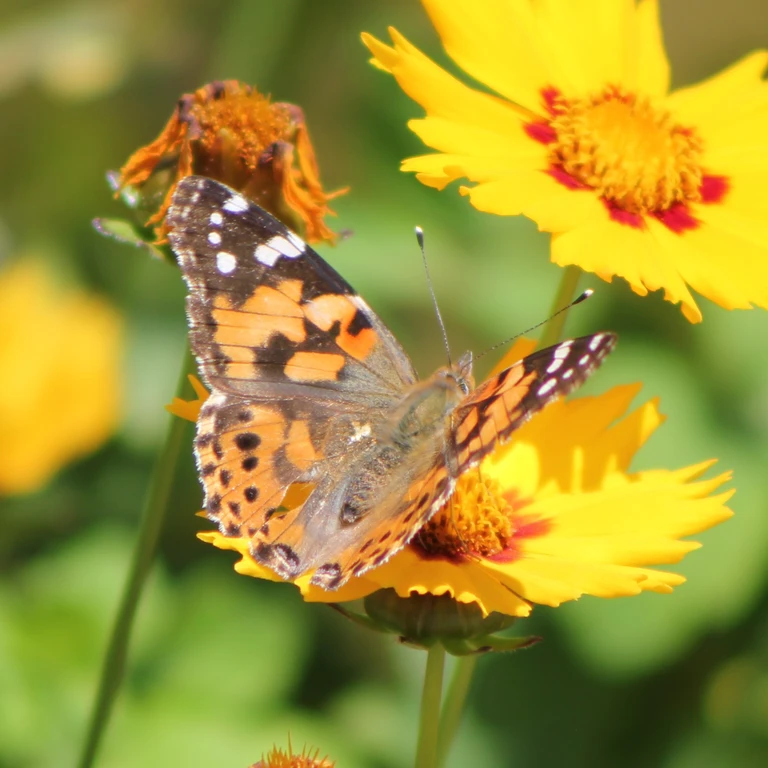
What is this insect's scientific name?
Vanessa cardui
